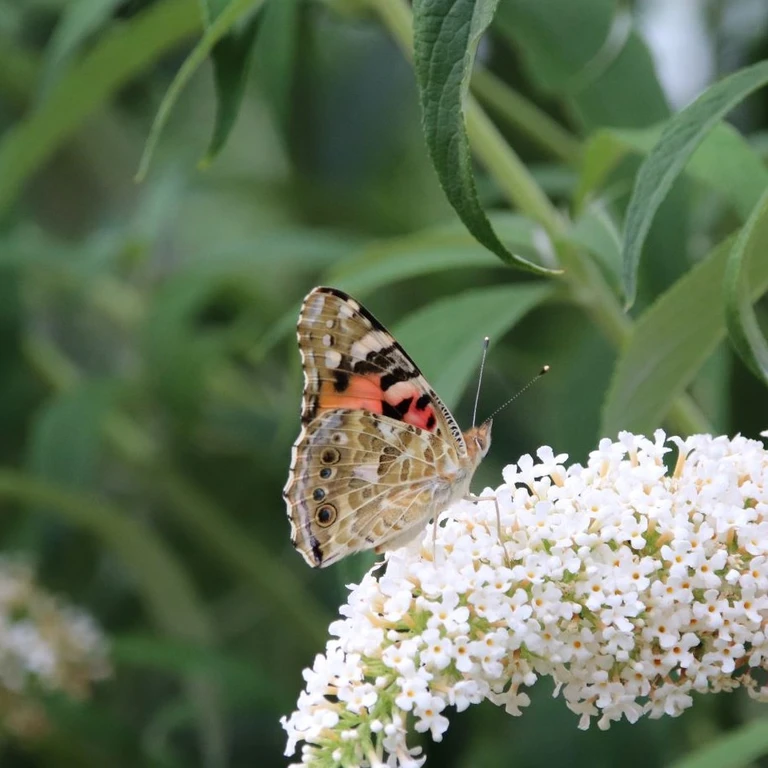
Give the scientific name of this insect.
Vanessa cardui
